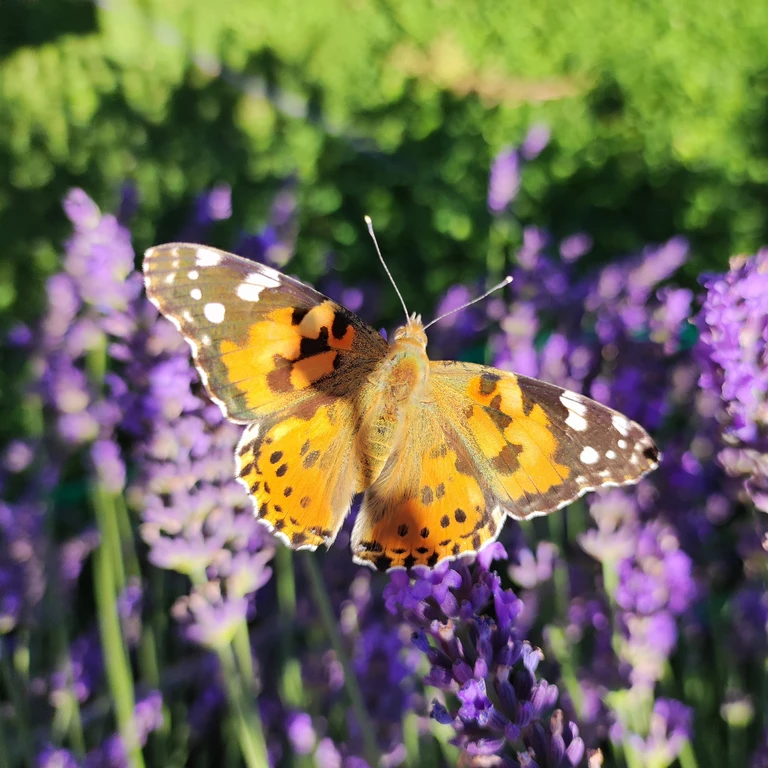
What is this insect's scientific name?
Vanessa cardui
